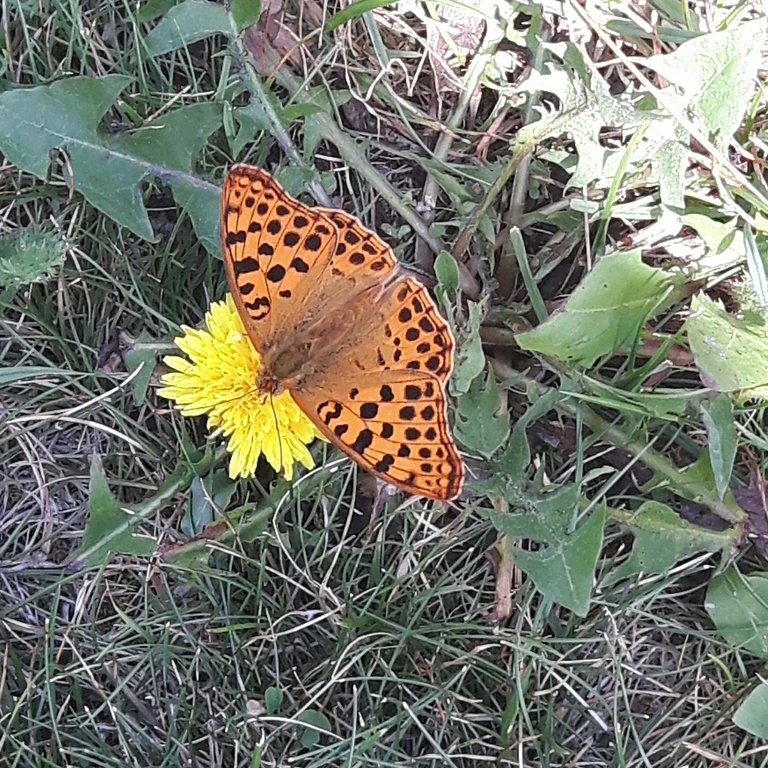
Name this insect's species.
Issoria lathonia
